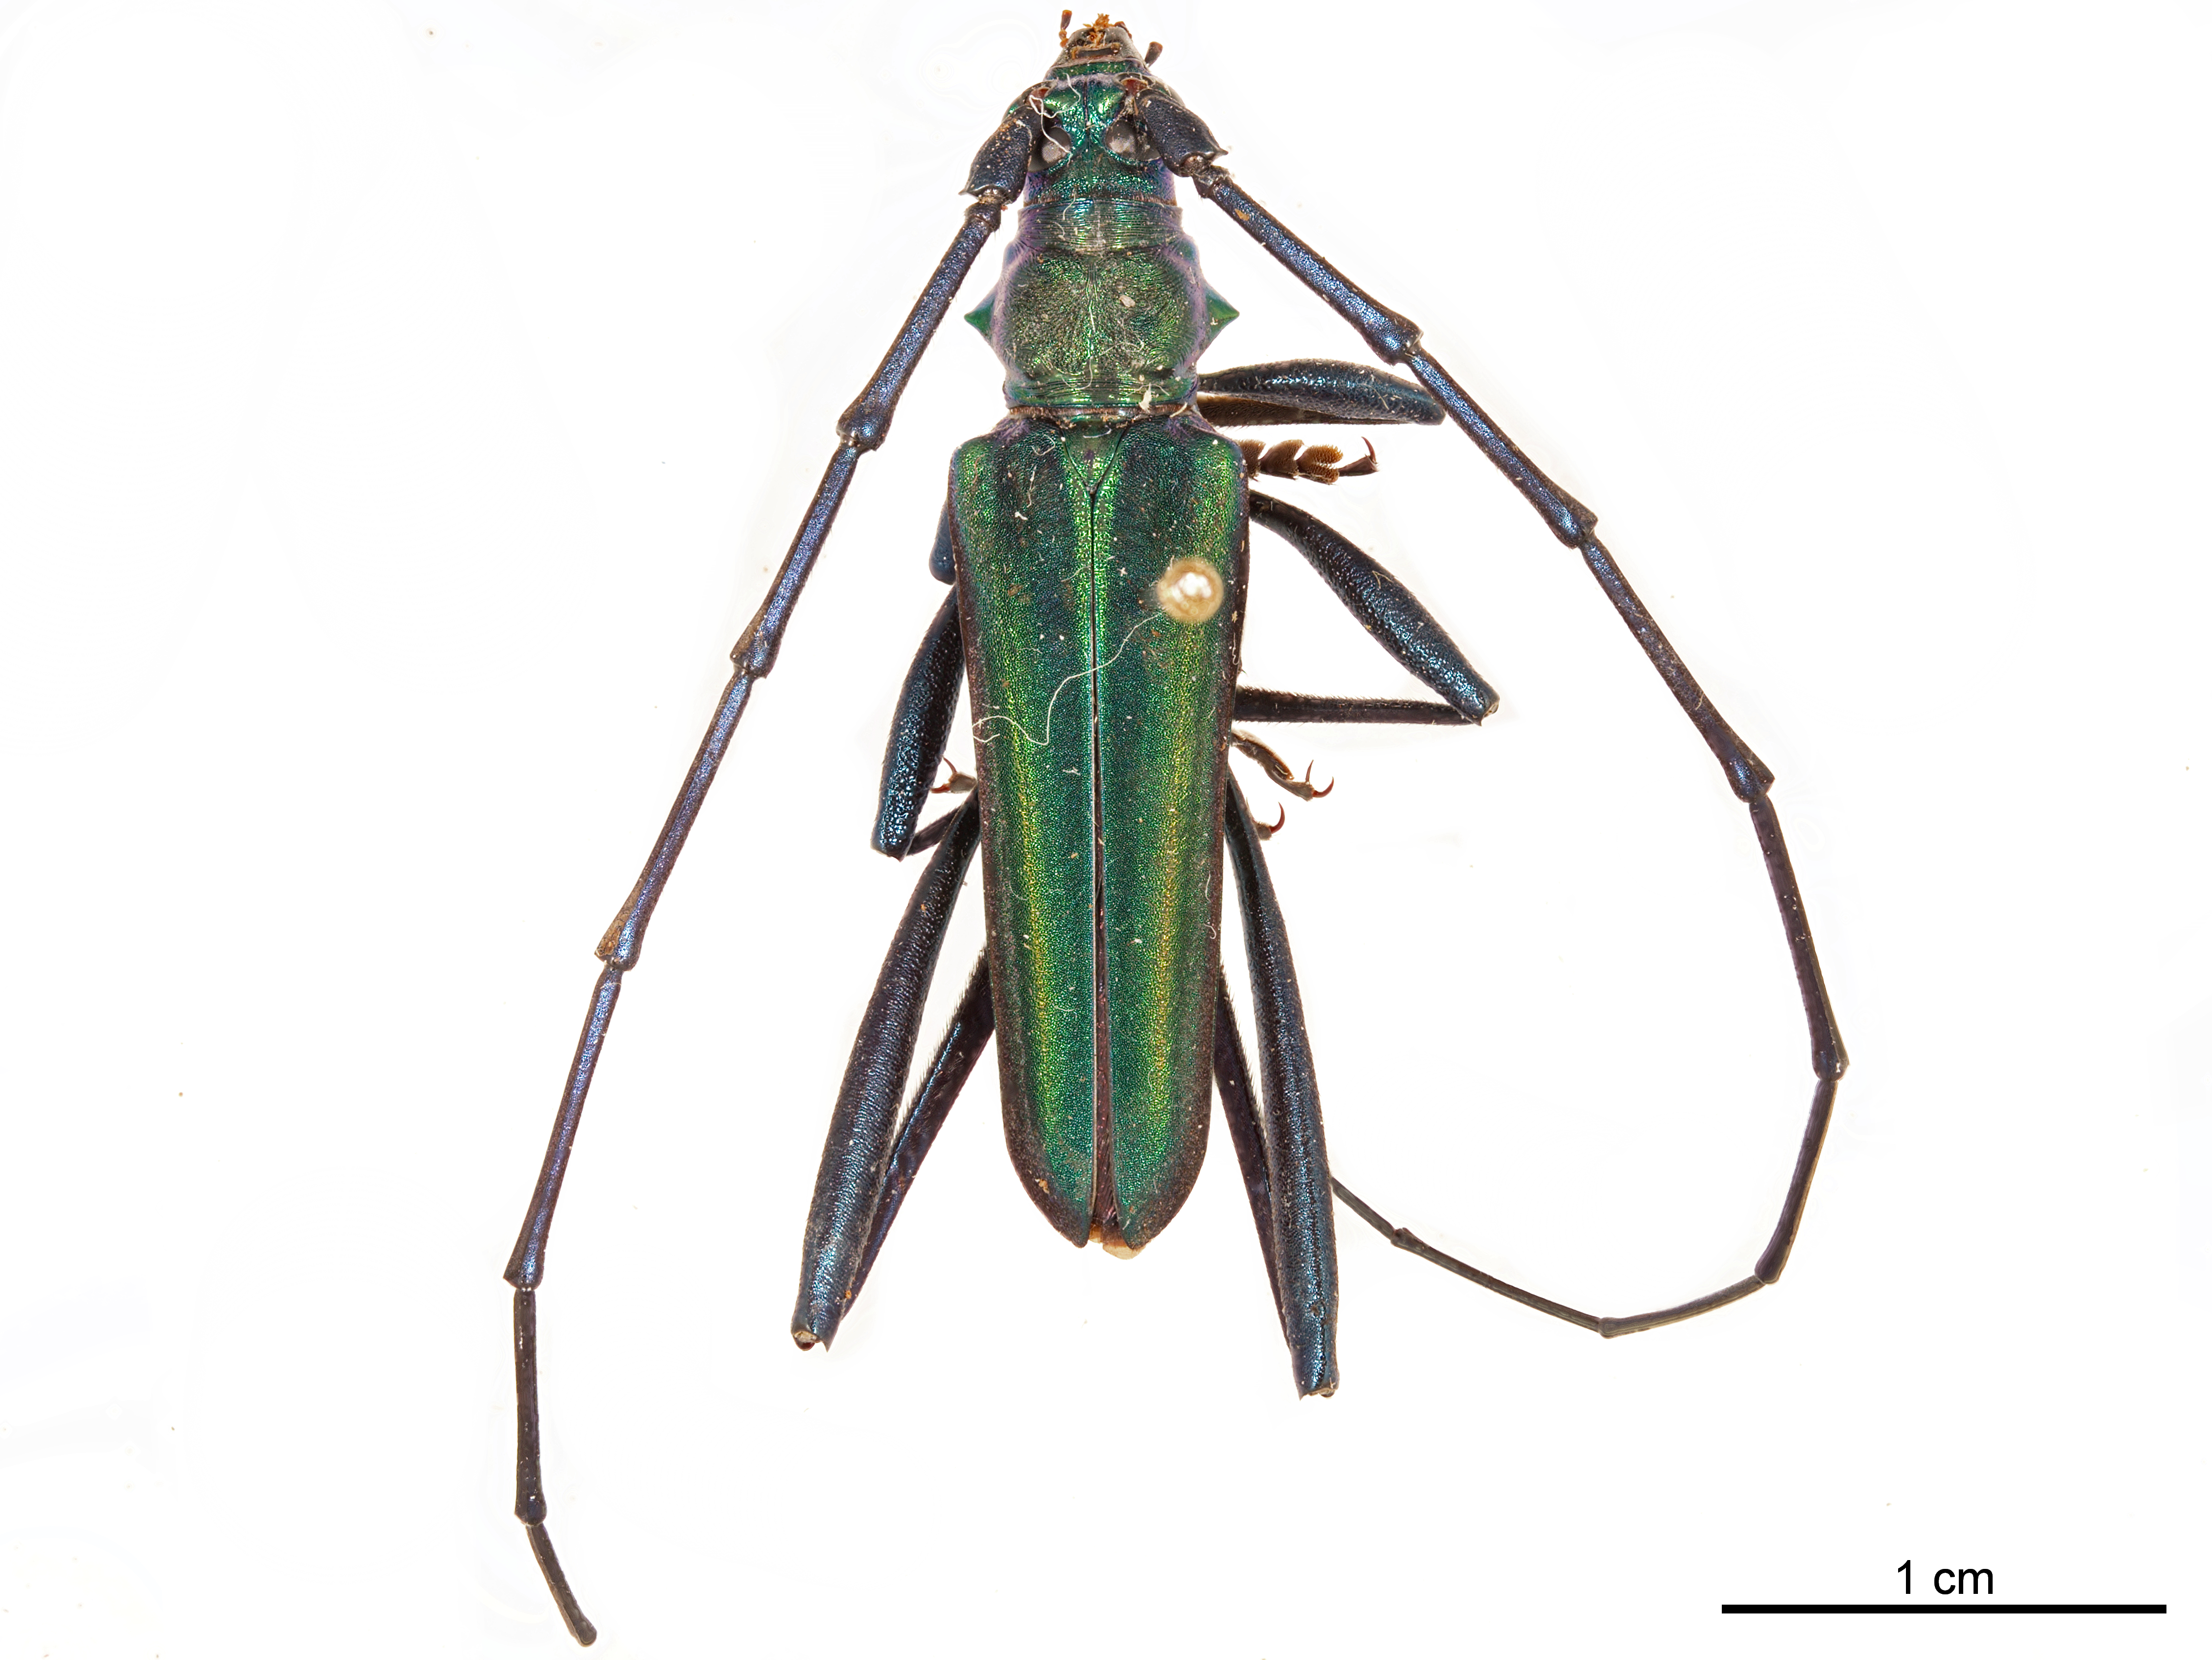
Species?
Chloridolum trogonicum
